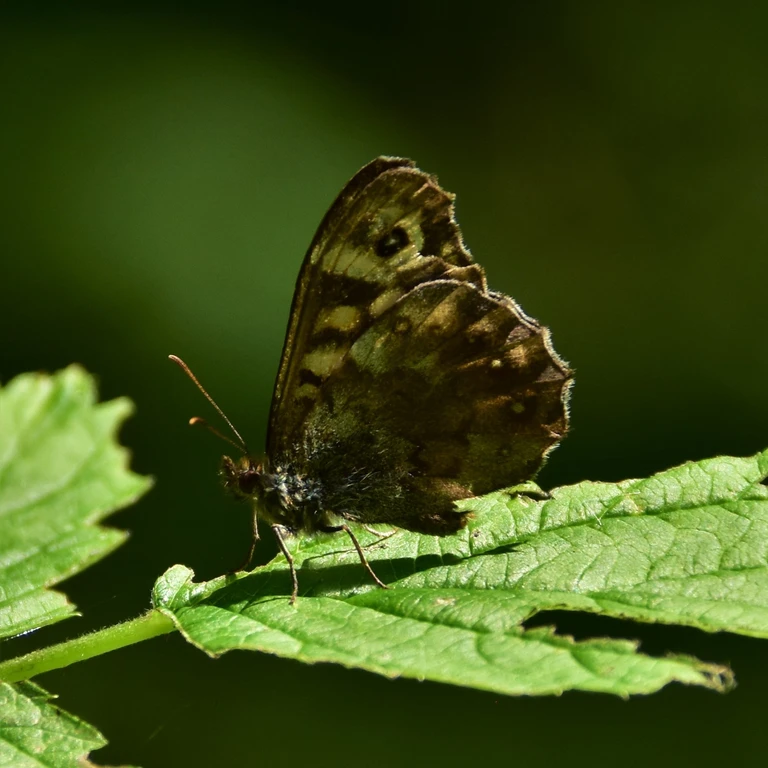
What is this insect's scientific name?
Pararge aegeria
